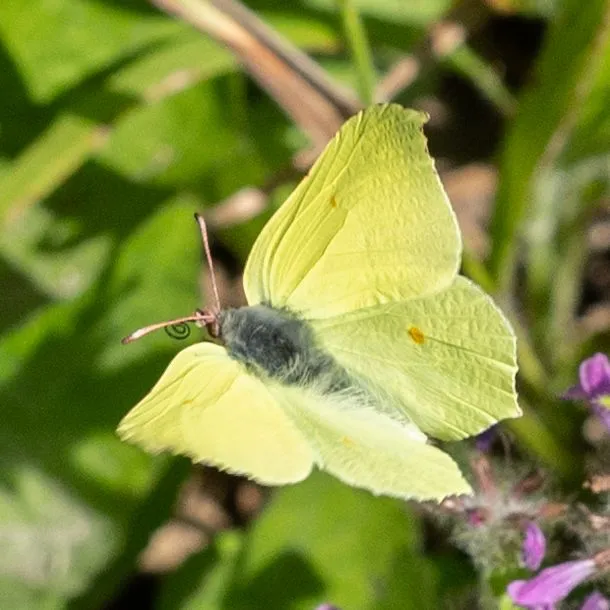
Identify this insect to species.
Gonepteryx rhamni
